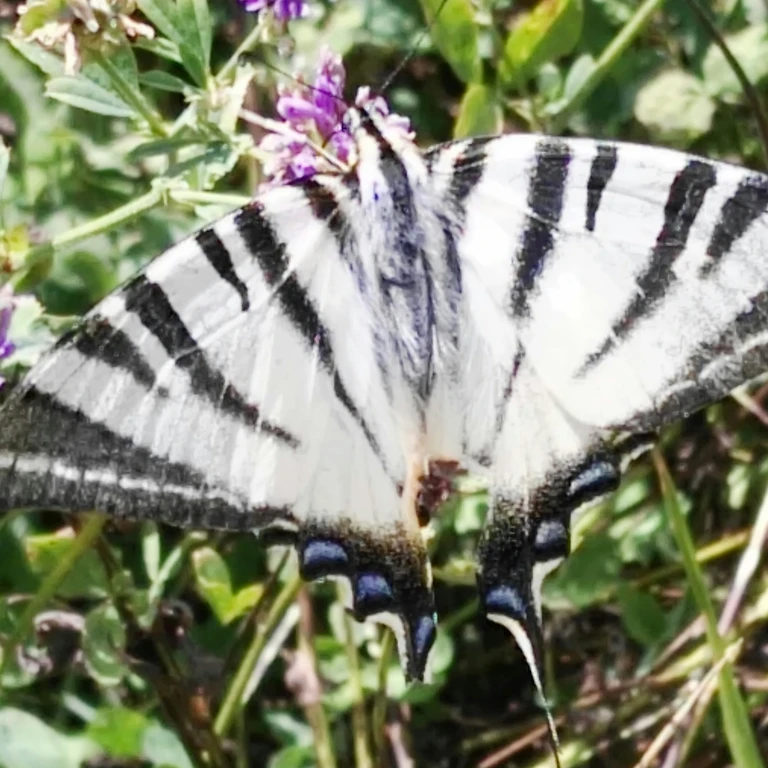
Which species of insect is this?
Iphiclides podalirius
